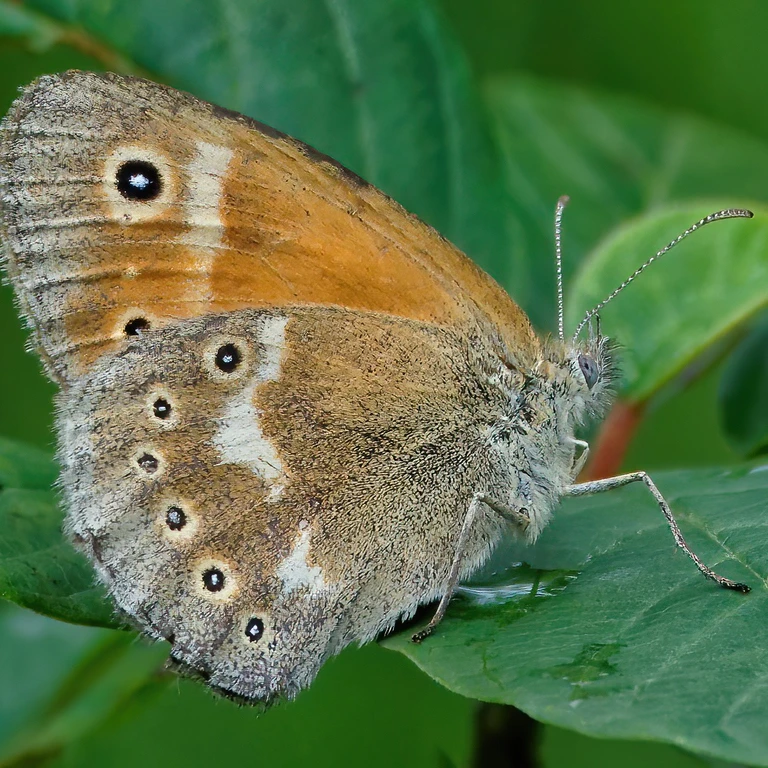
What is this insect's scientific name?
Coenonympha tullia
